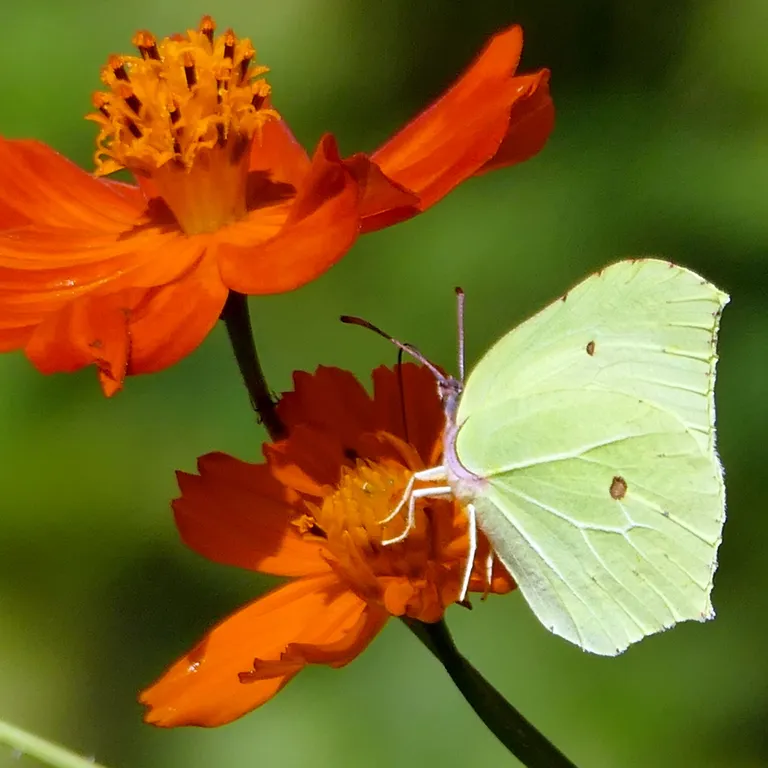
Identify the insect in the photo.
Gonepteryx rhamni
